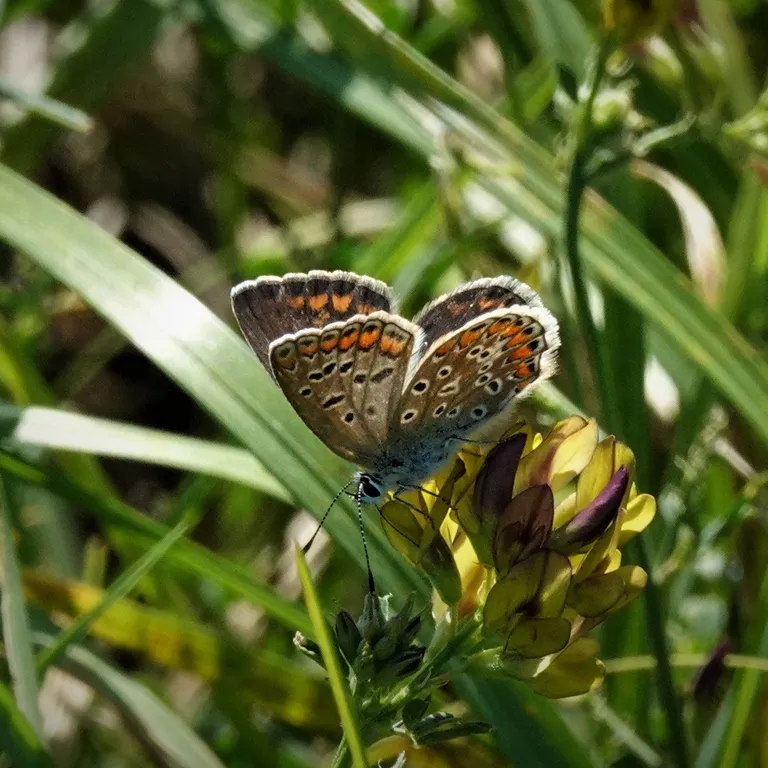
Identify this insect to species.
Polyommatus icarus
